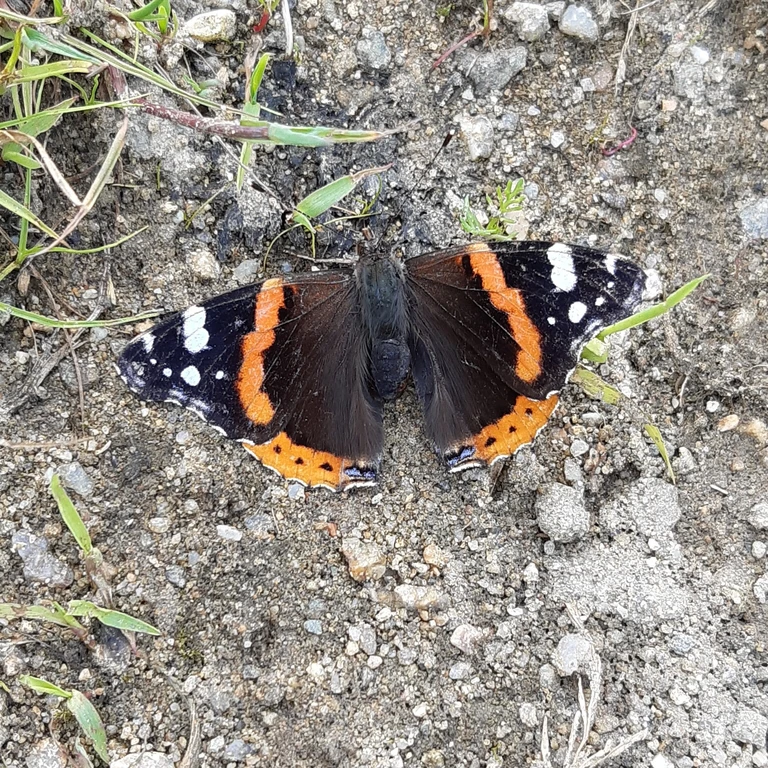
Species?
Vanessa atalanta
